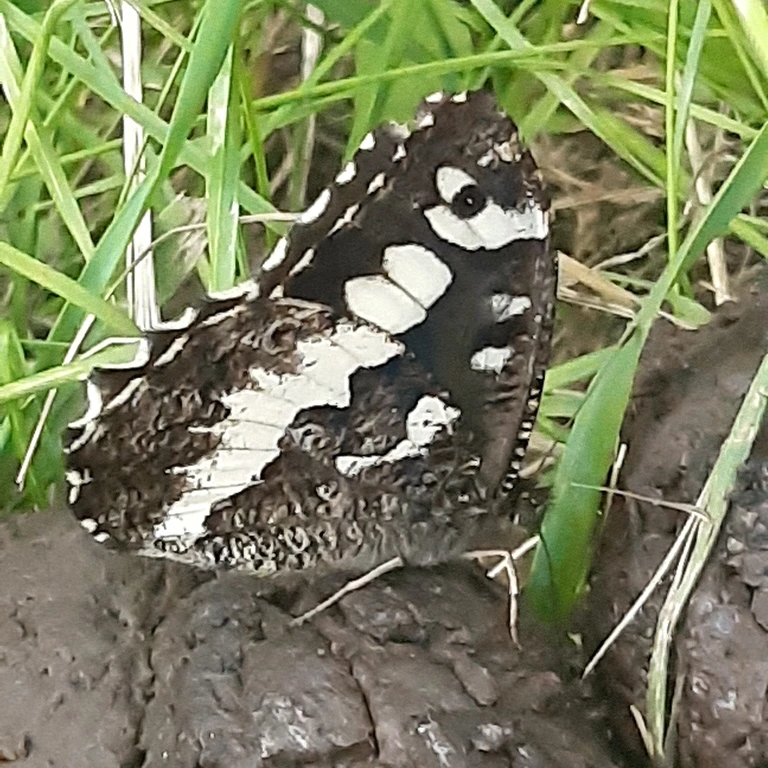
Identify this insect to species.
Brintesia circe
